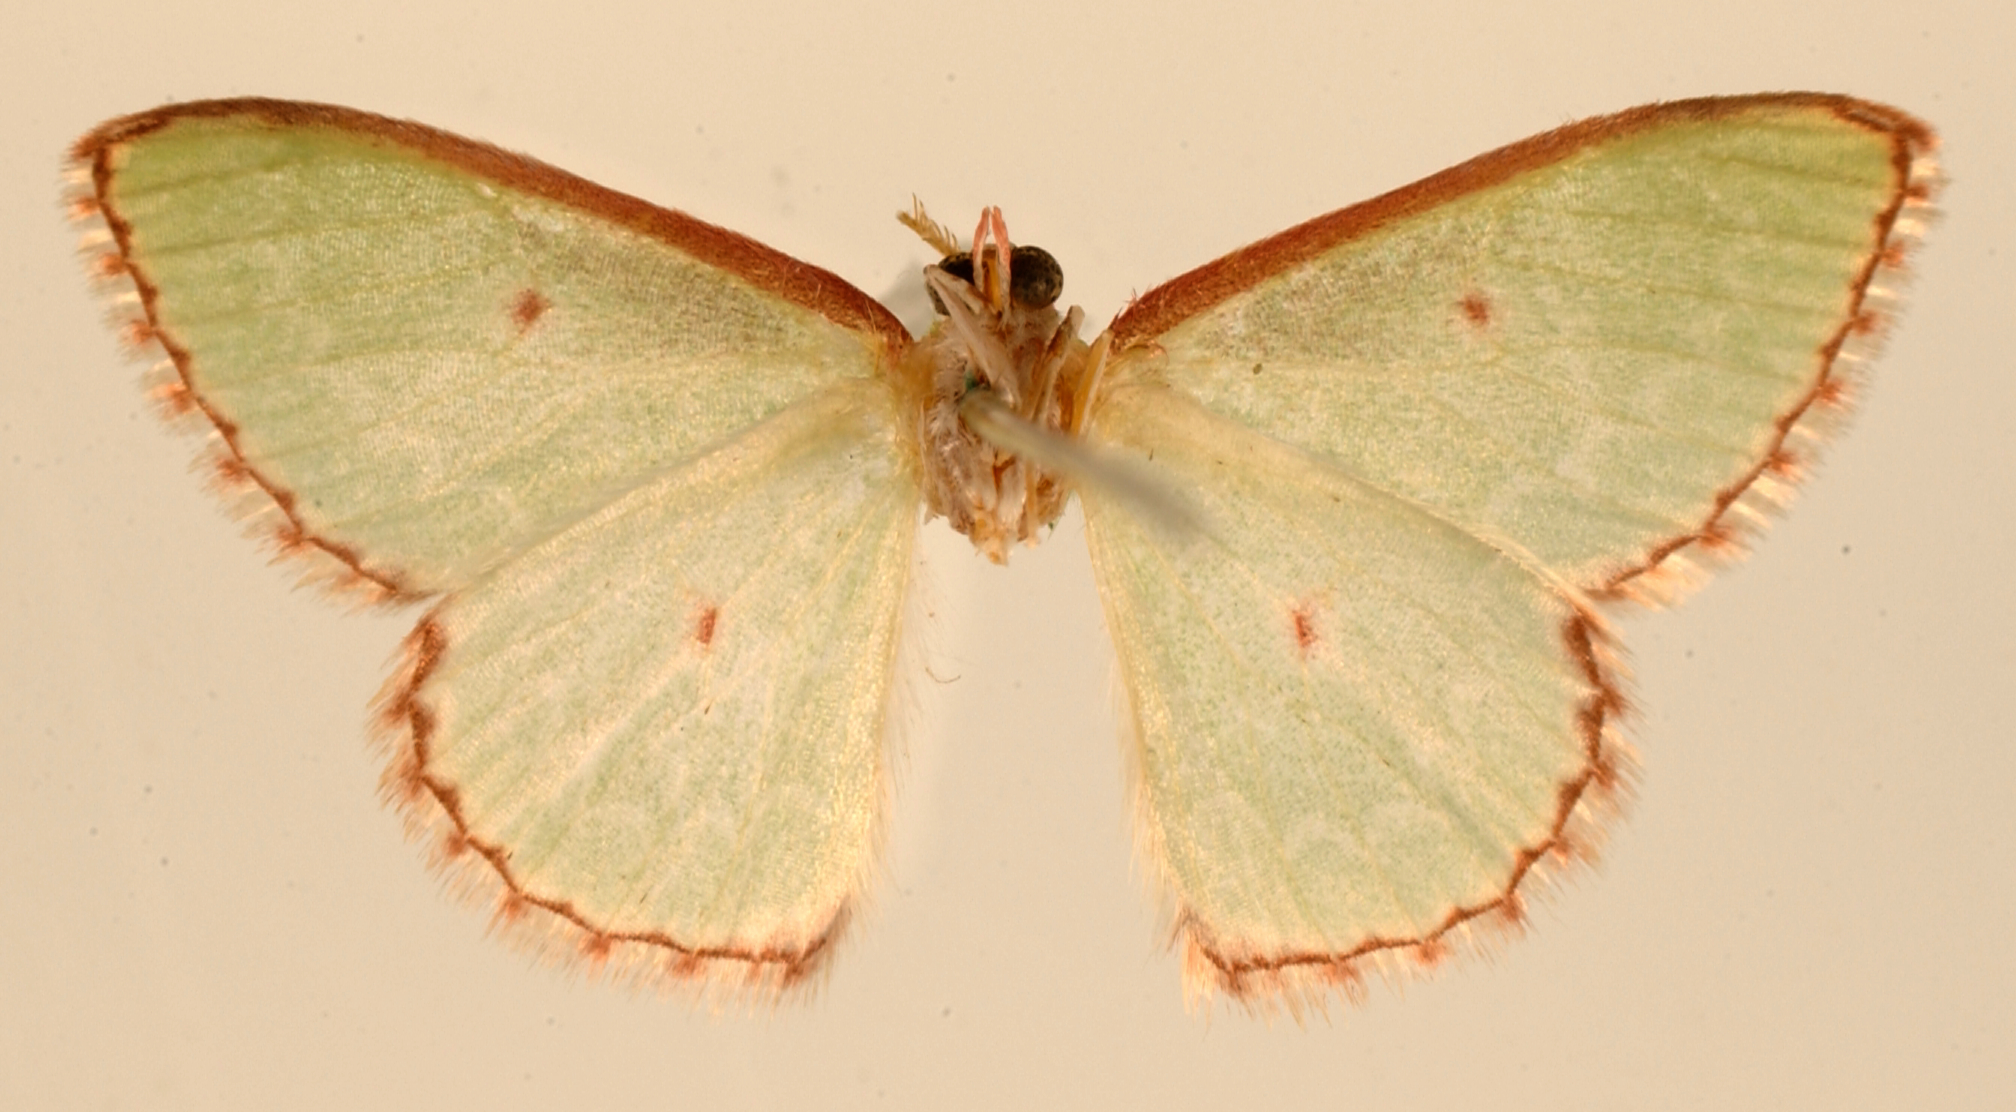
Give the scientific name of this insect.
Racheospila pomposa
